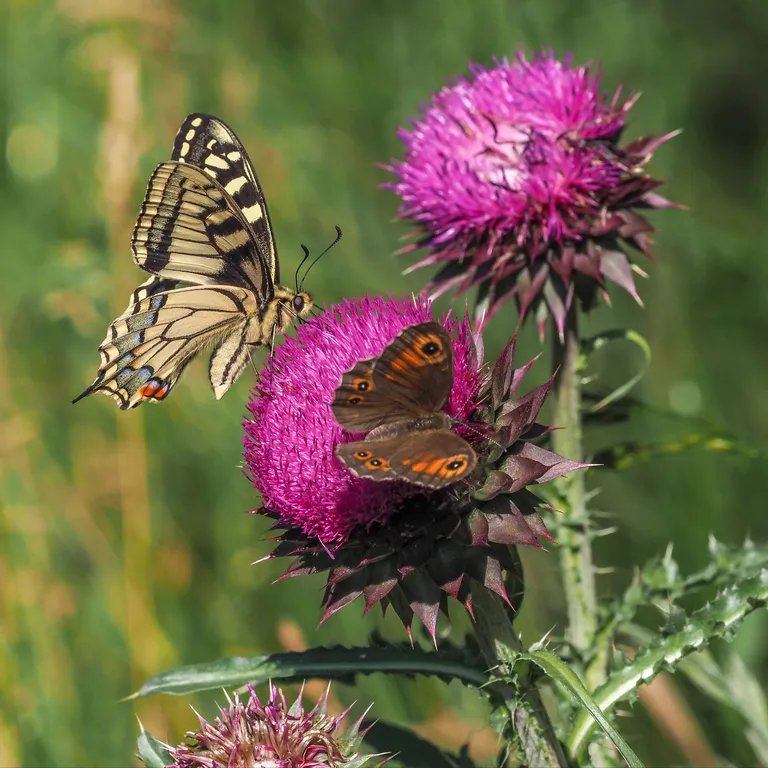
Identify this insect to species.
Papilio machaon
